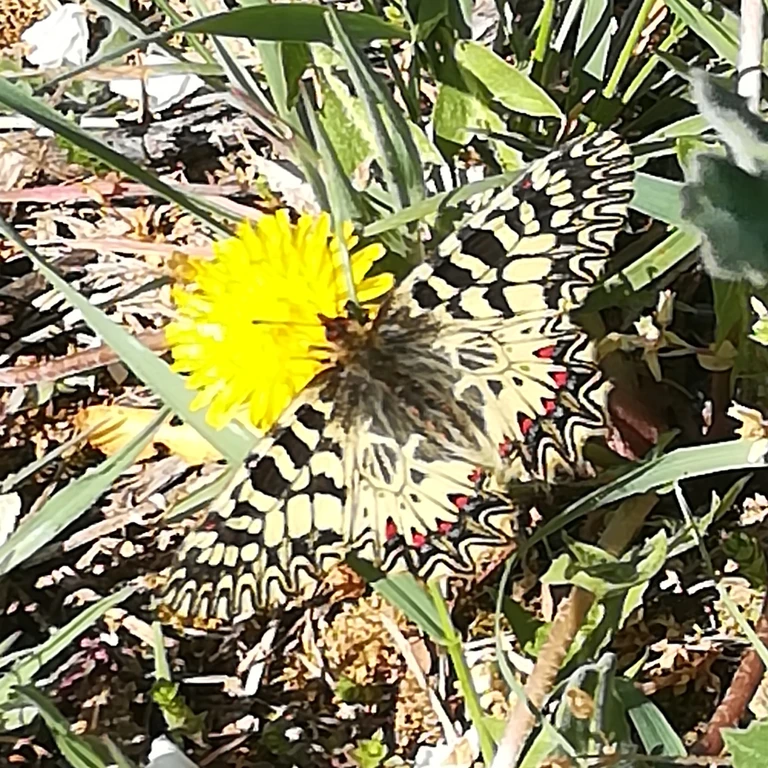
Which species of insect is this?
Zerynthia polyxena
